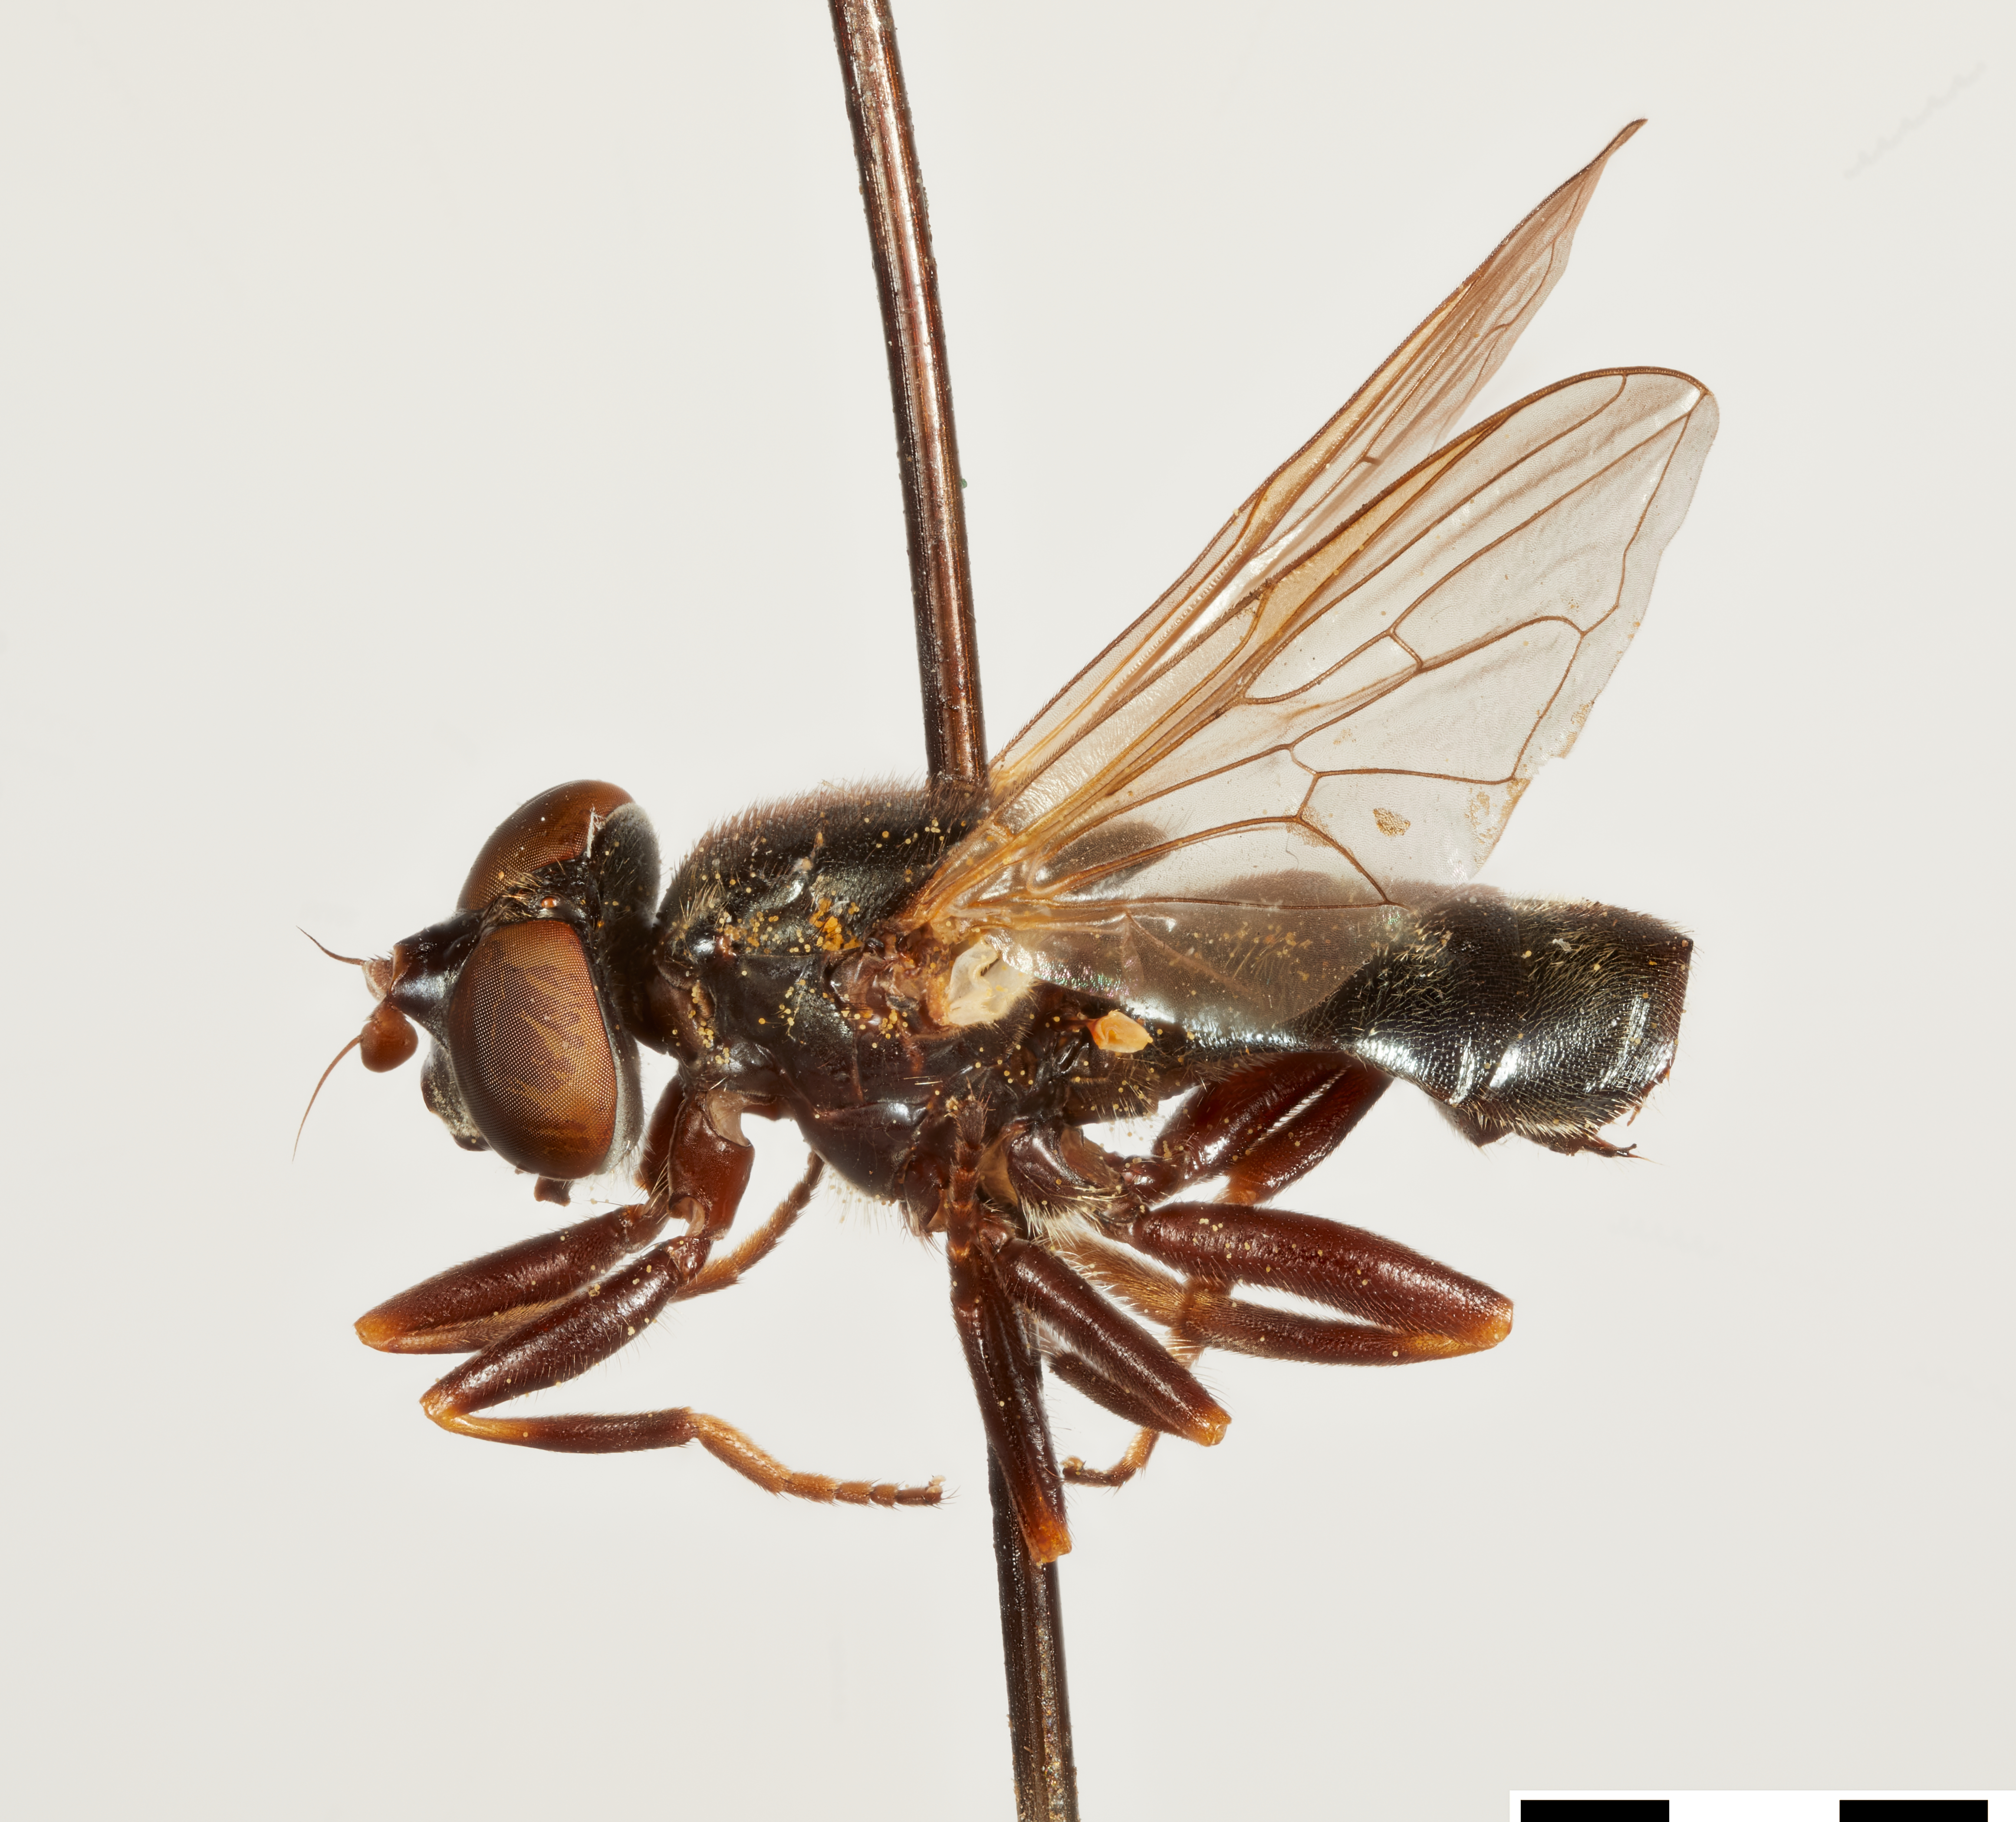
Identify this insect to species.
Chalcomyia beckeri
